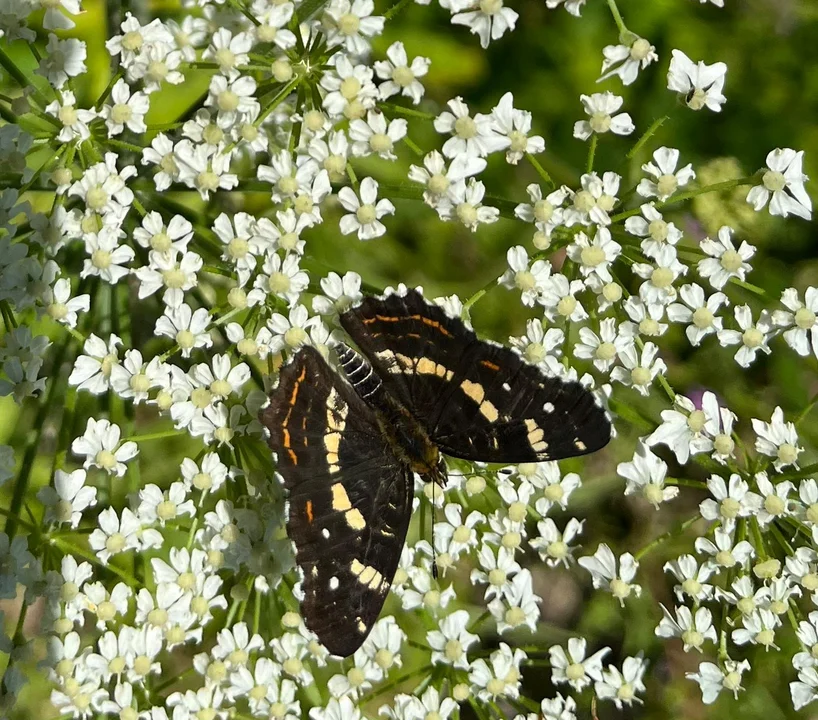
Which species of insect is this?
Araschnia levana
